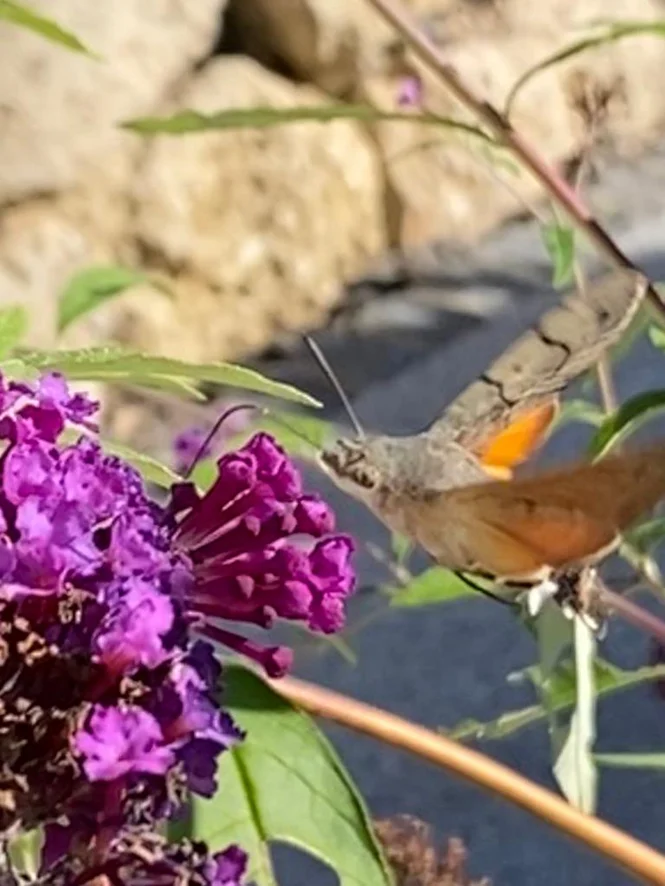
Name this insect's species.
Macroglossum stellatarum
